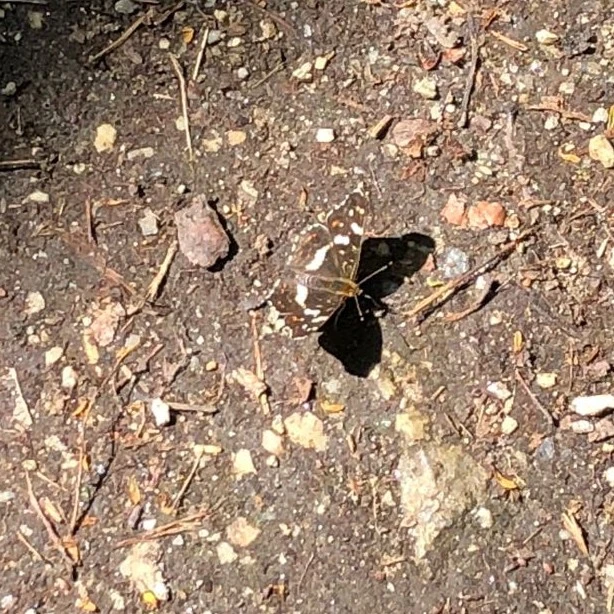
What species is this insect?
Araschnia levana
